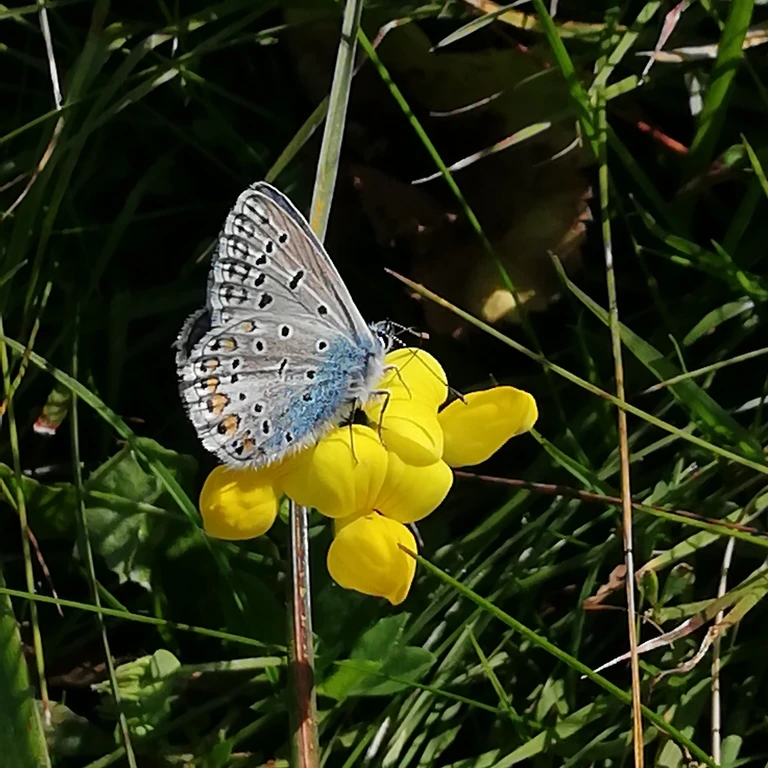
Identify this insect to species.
Polyommatus icarus
